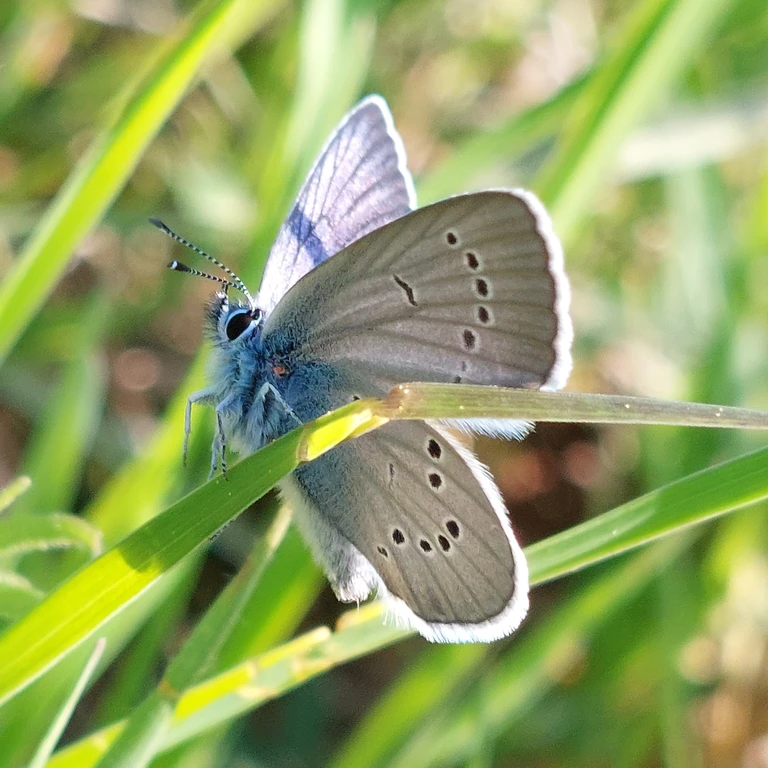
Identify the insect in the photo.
Cyaniris semiargus
